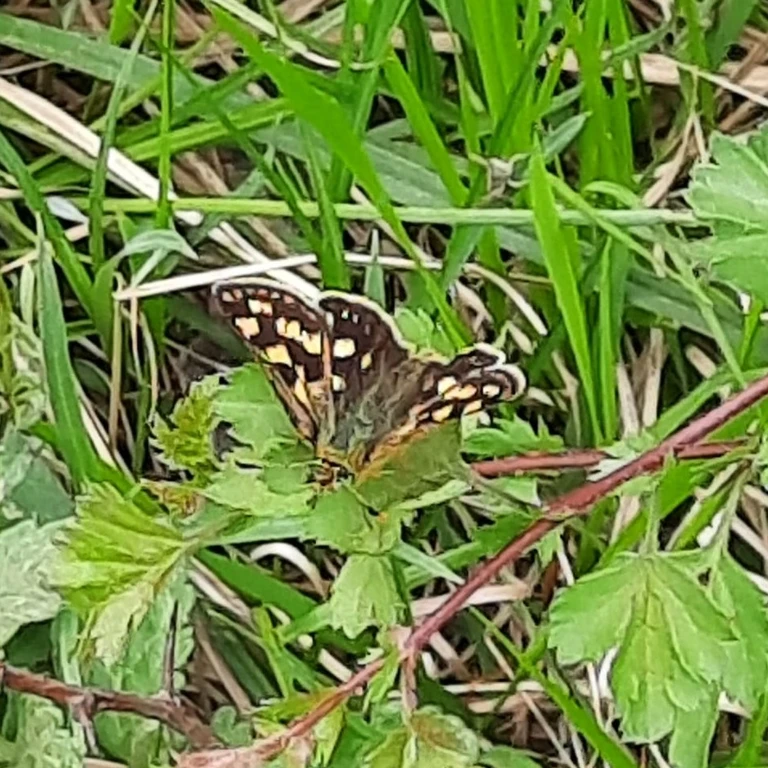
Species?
Carterocephalus palaemon
